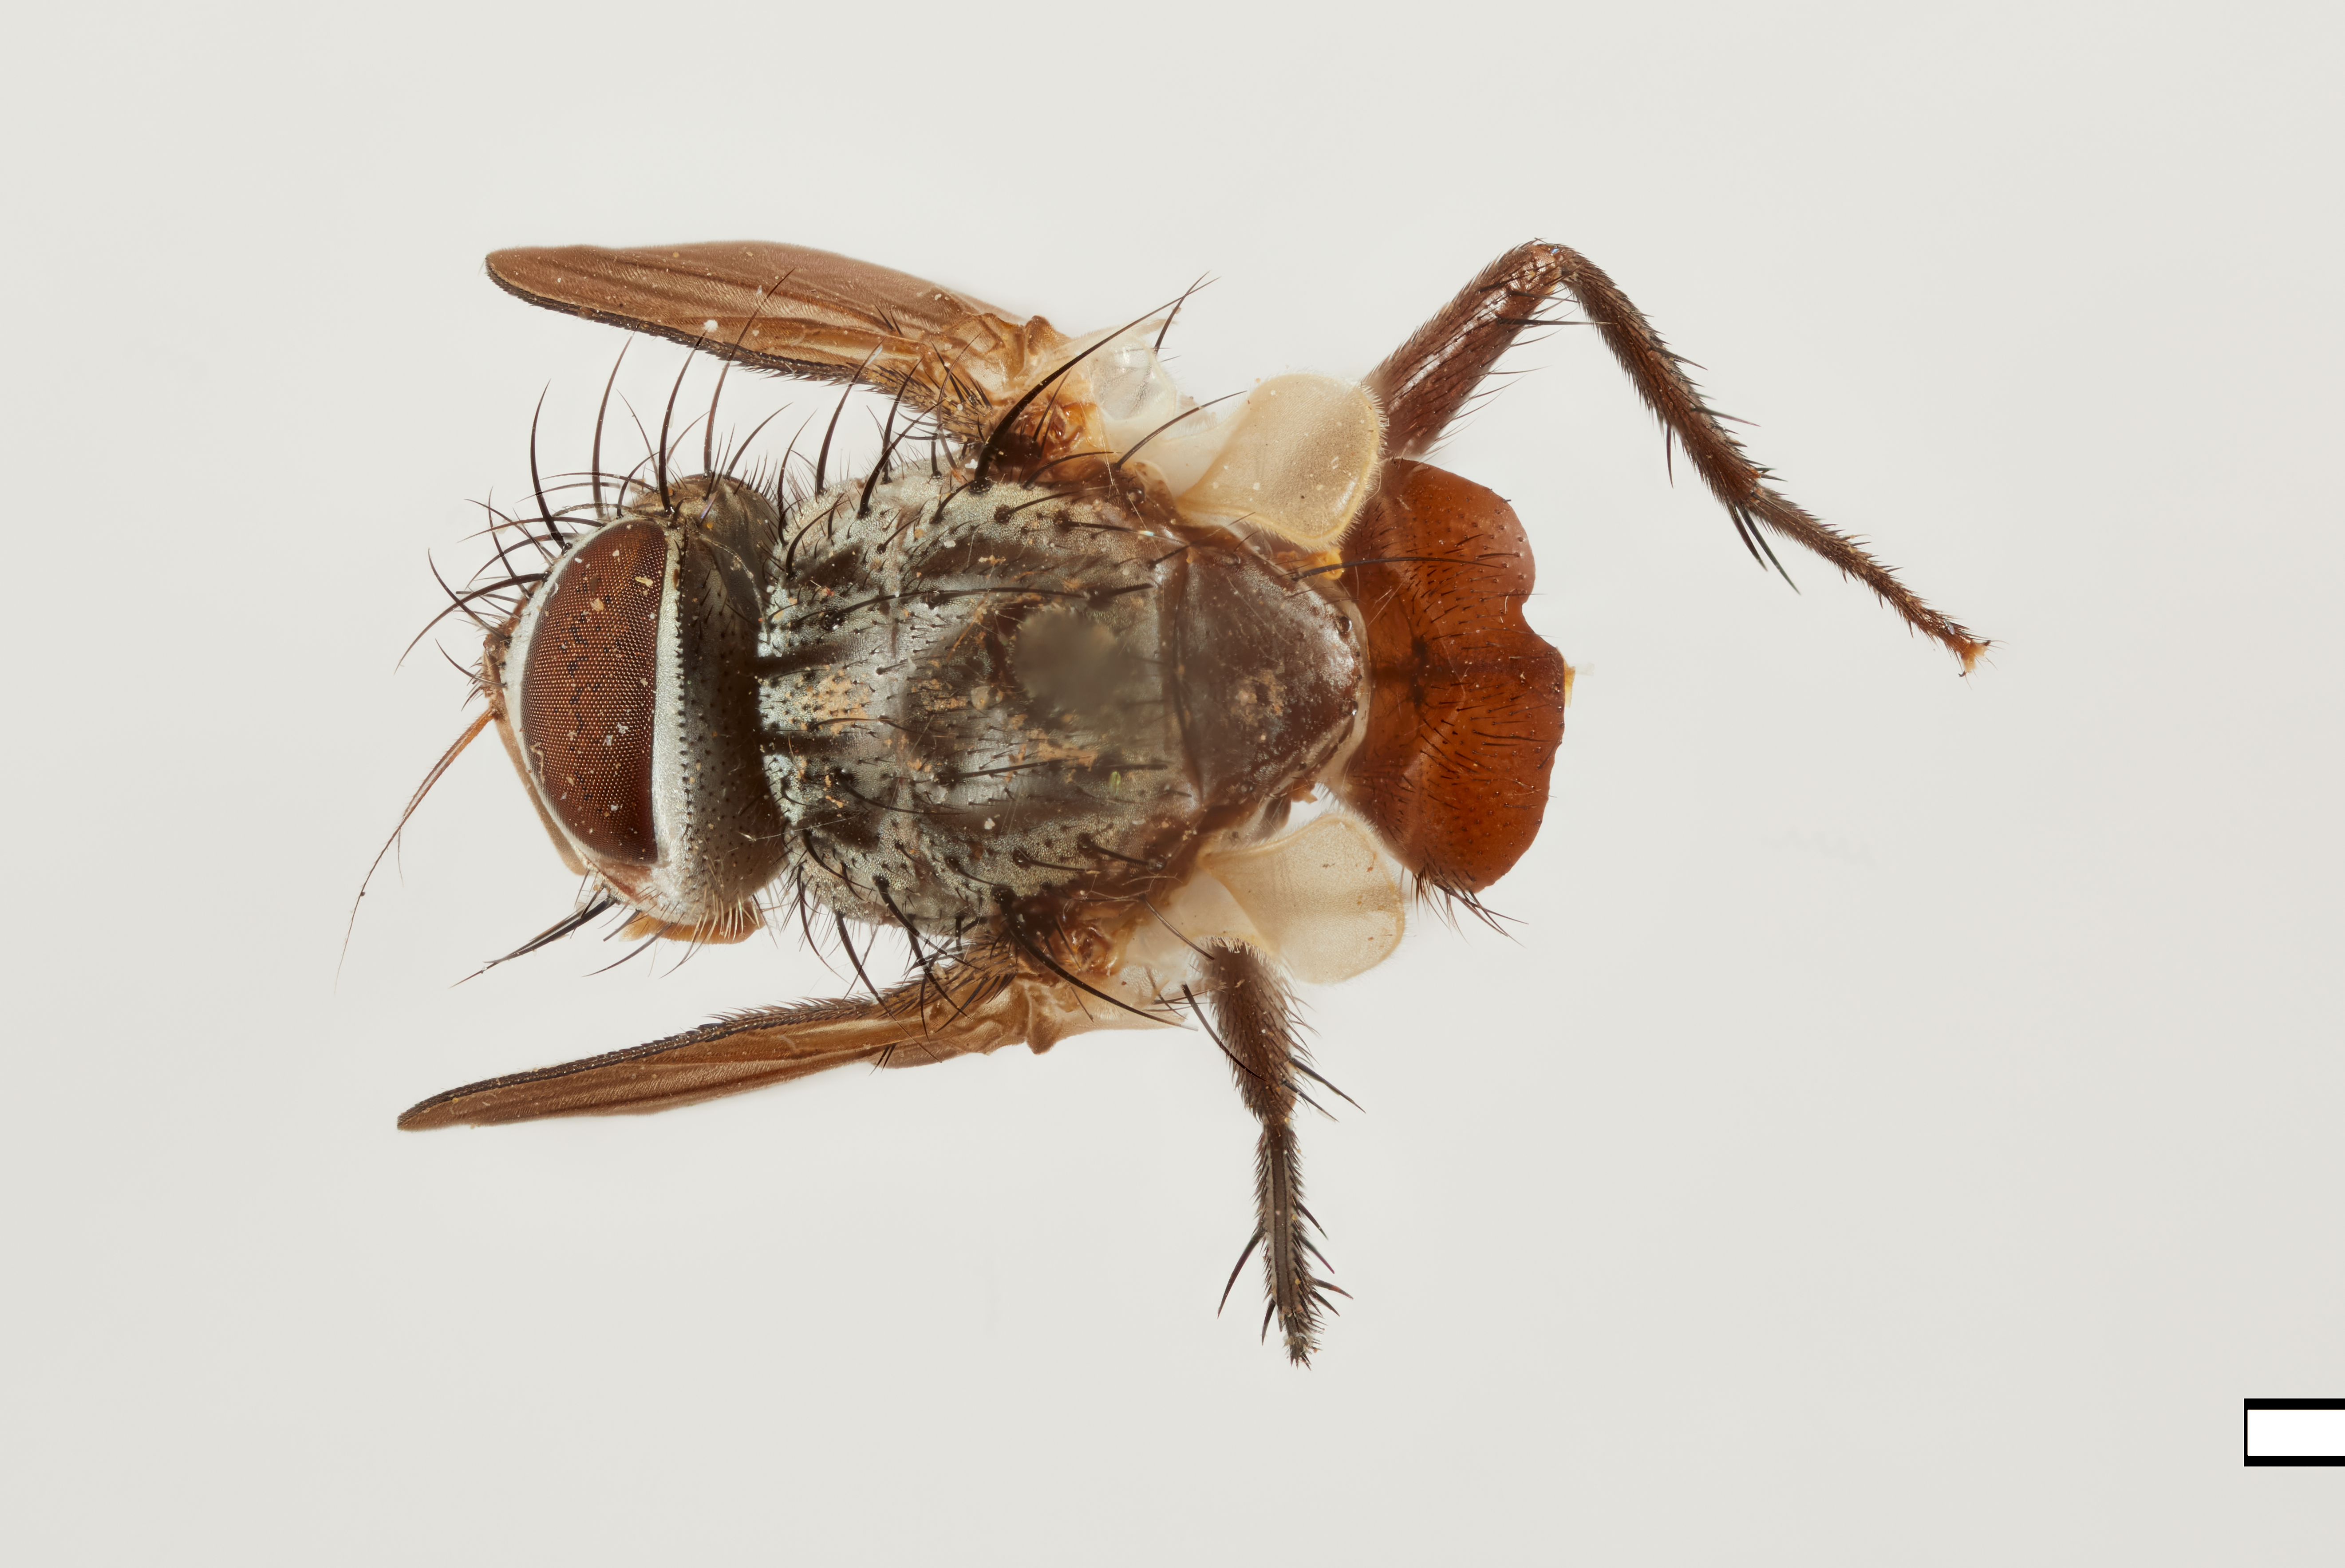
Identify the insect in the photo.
Actinotachina angusta
